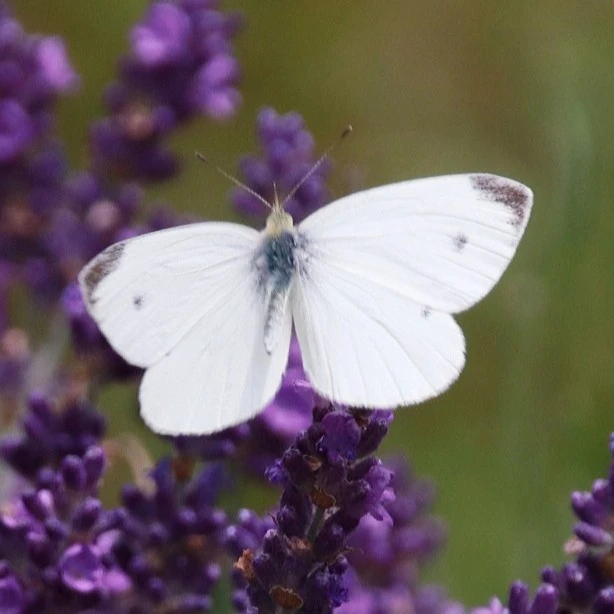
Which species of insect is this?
Pieris rapae
